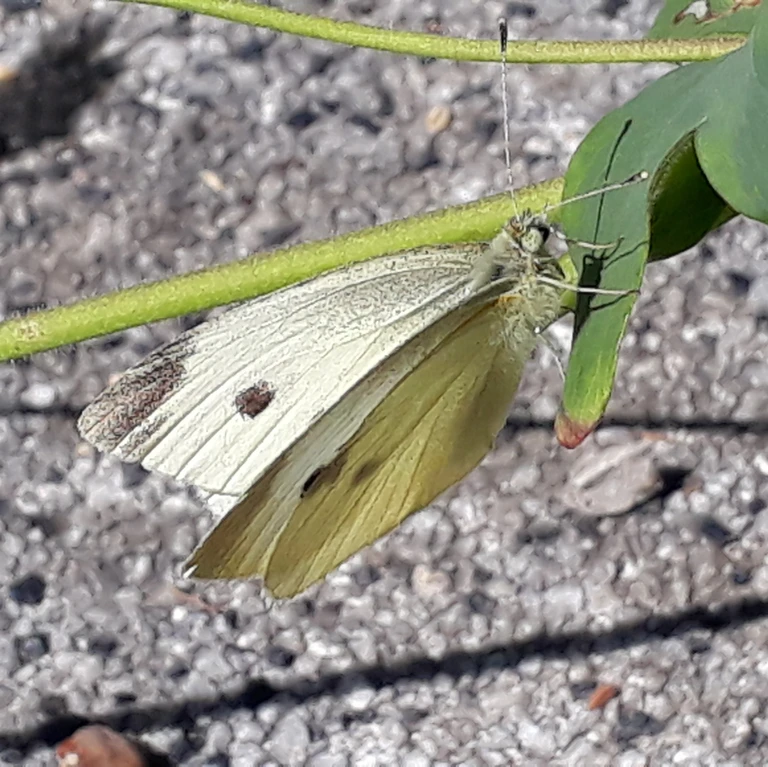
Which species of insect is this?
Pieris rapae
